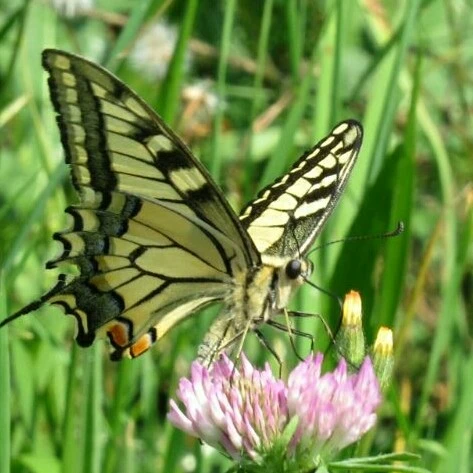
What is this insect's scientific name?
Papilio machaon
